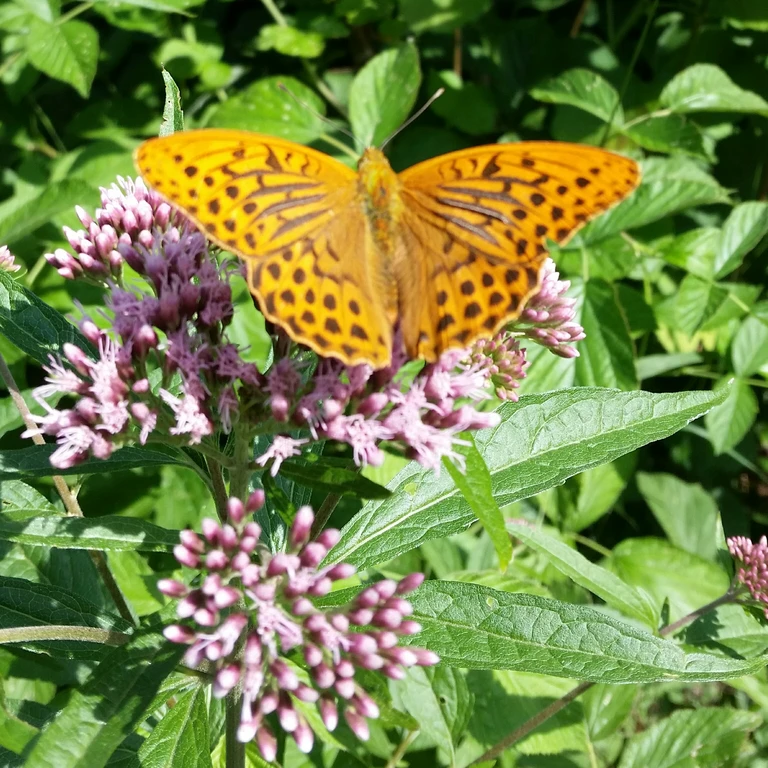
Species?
Argynnis paphia
